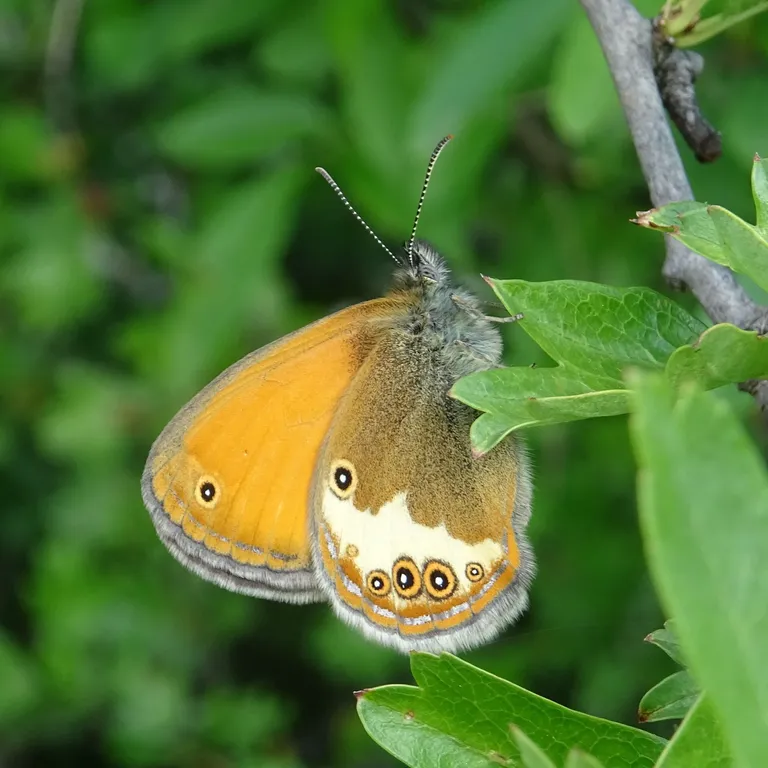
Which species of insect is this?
Coenonympha arcania
